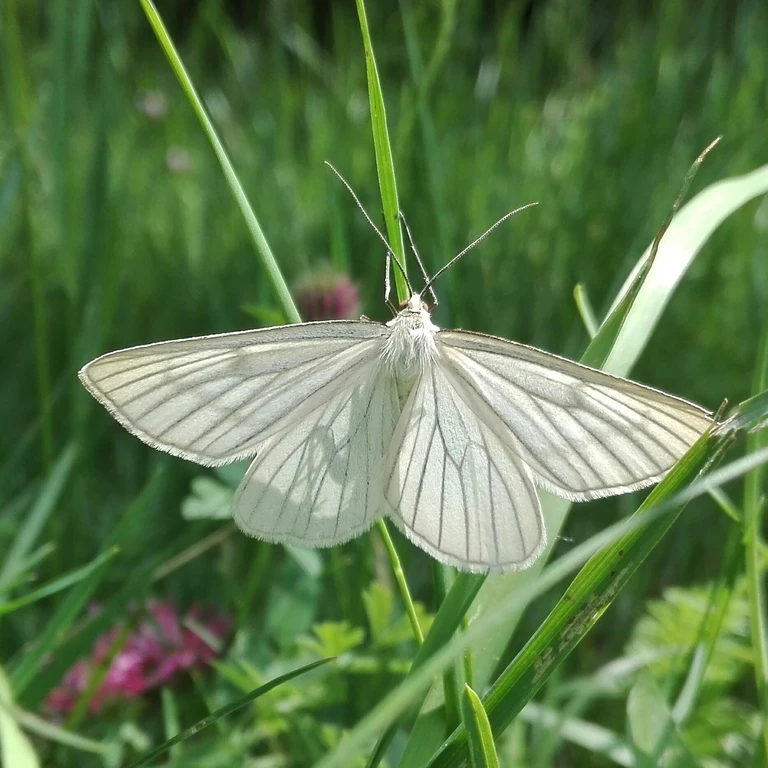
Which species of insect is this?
Siona lineata
